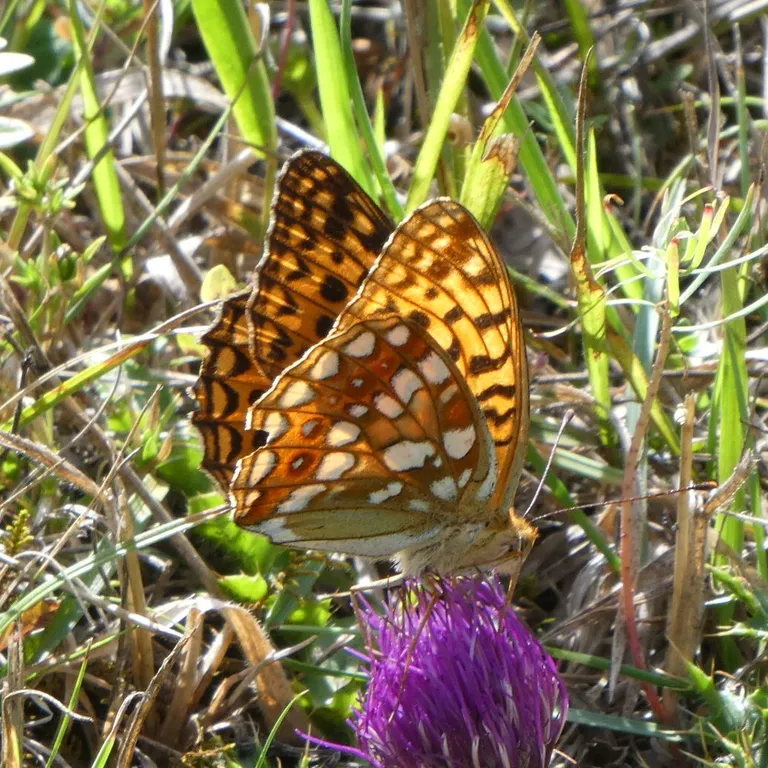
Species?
Fabriciana adippe
